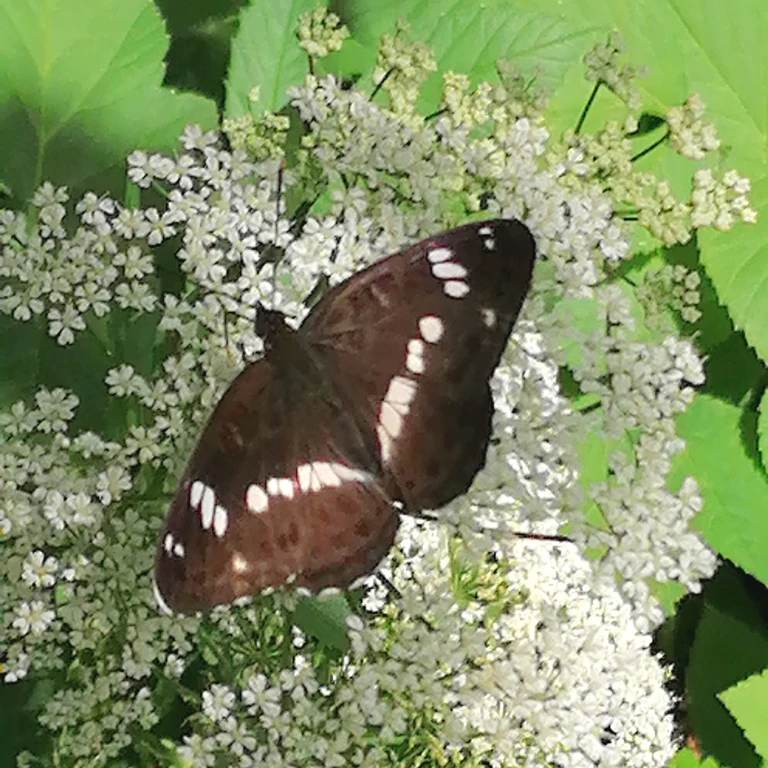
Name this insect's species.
Limenitis camilla (also Ladoga camilla)
